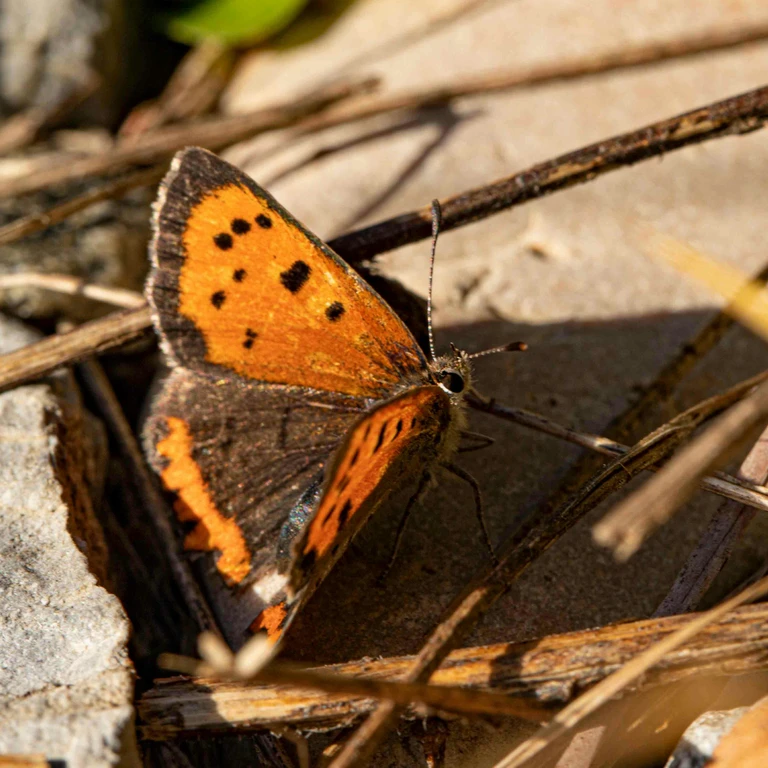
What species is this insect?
Lycaena phlaeas
